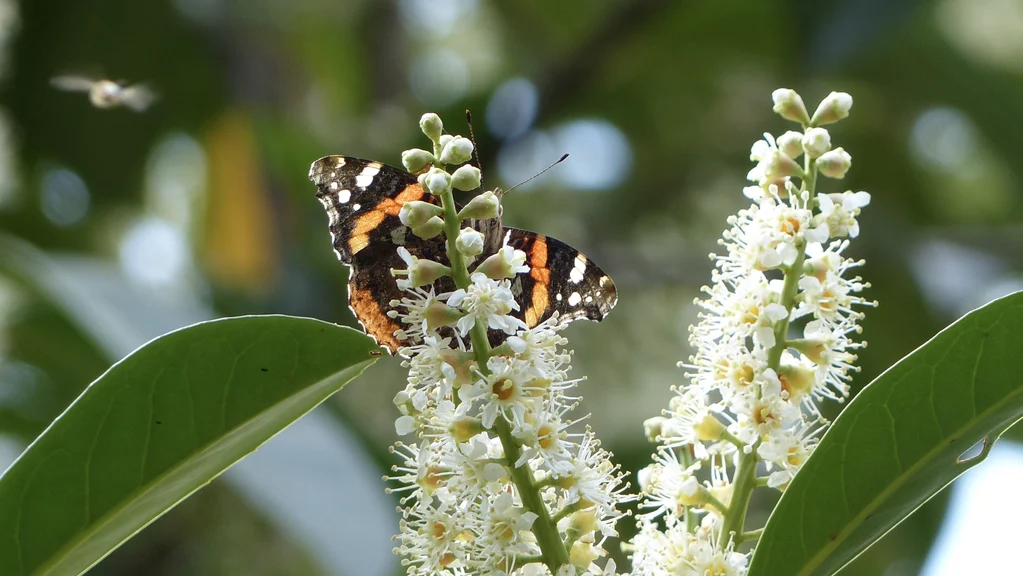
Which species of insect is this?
Vanessa atalanta
